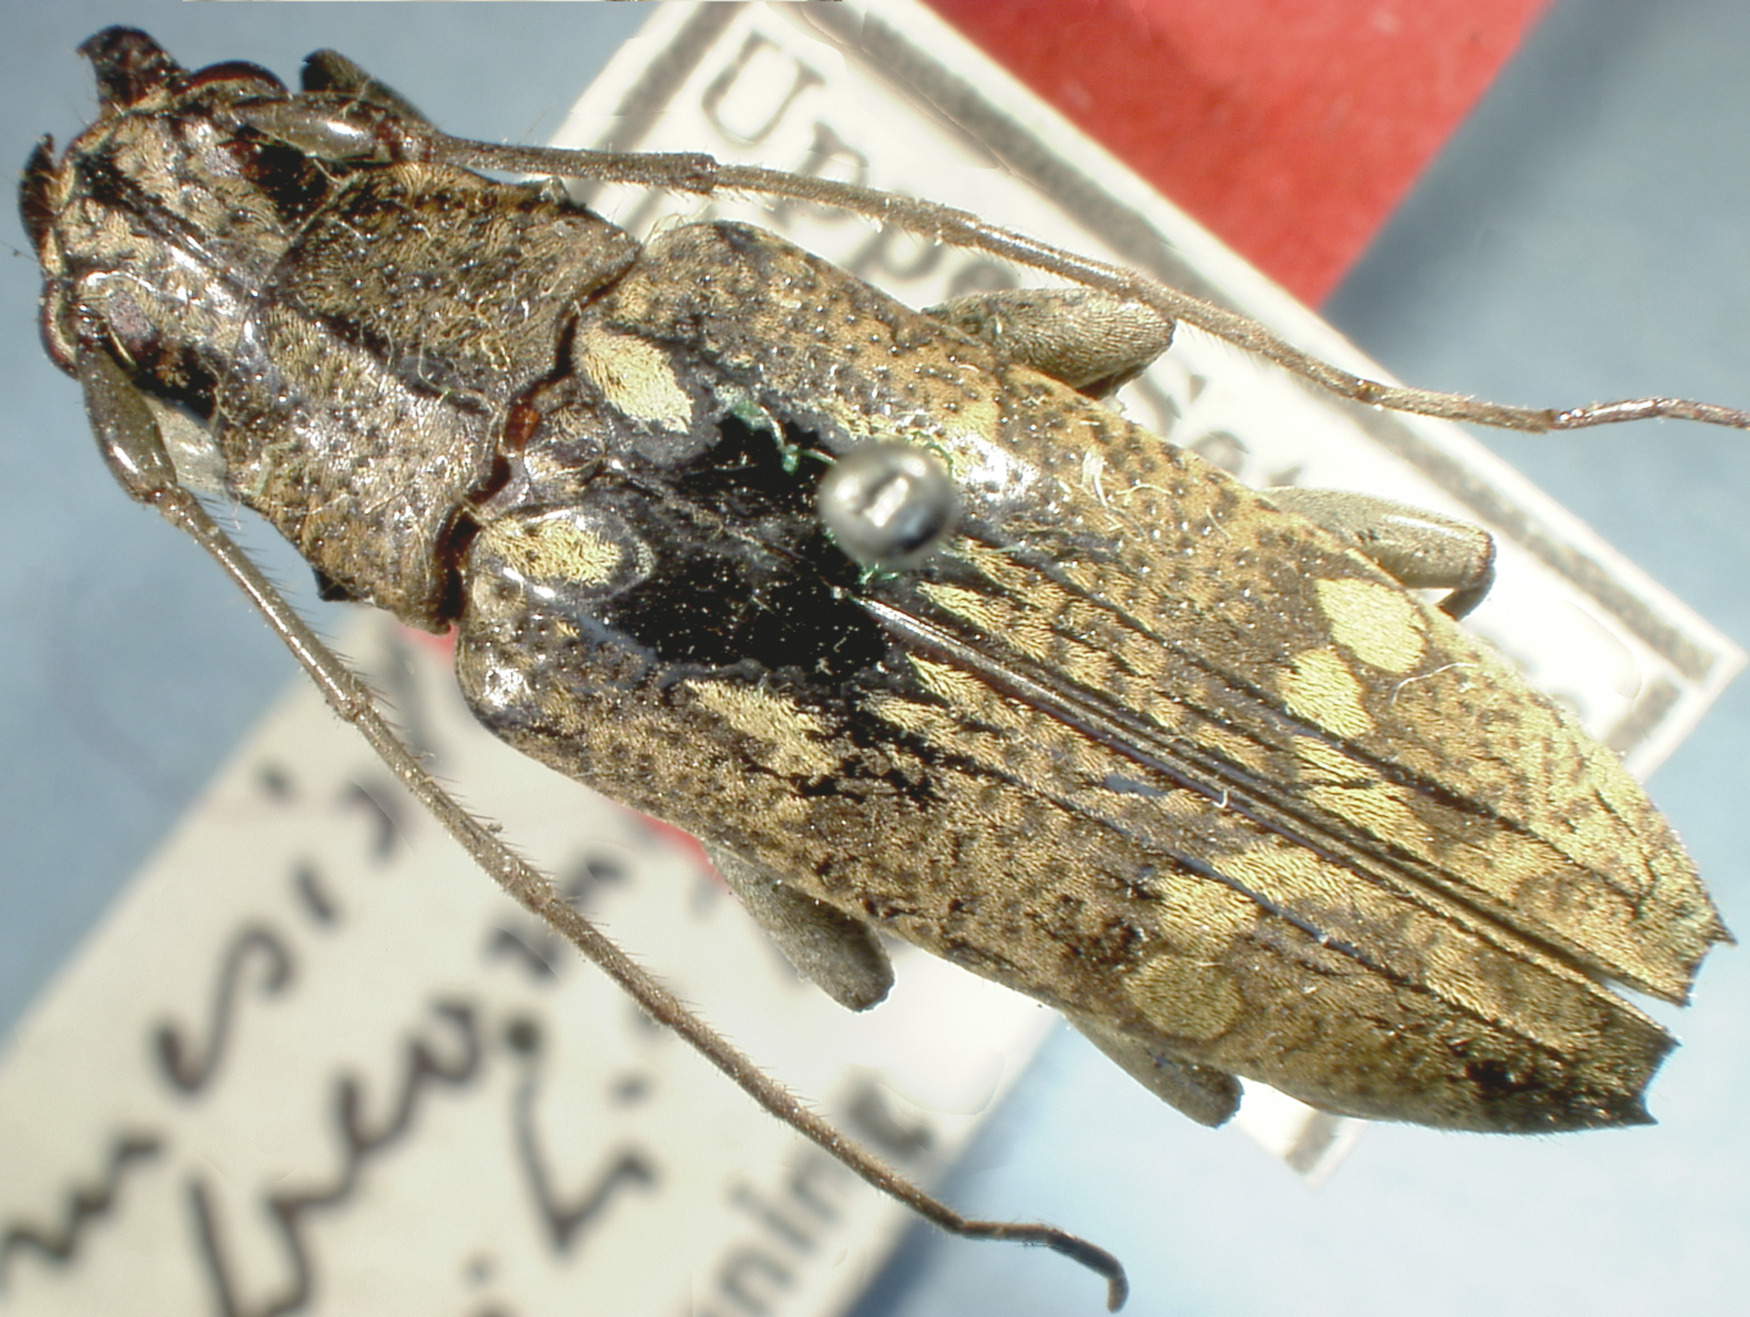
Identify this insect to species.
Tmesisternus ochreomaculatus
